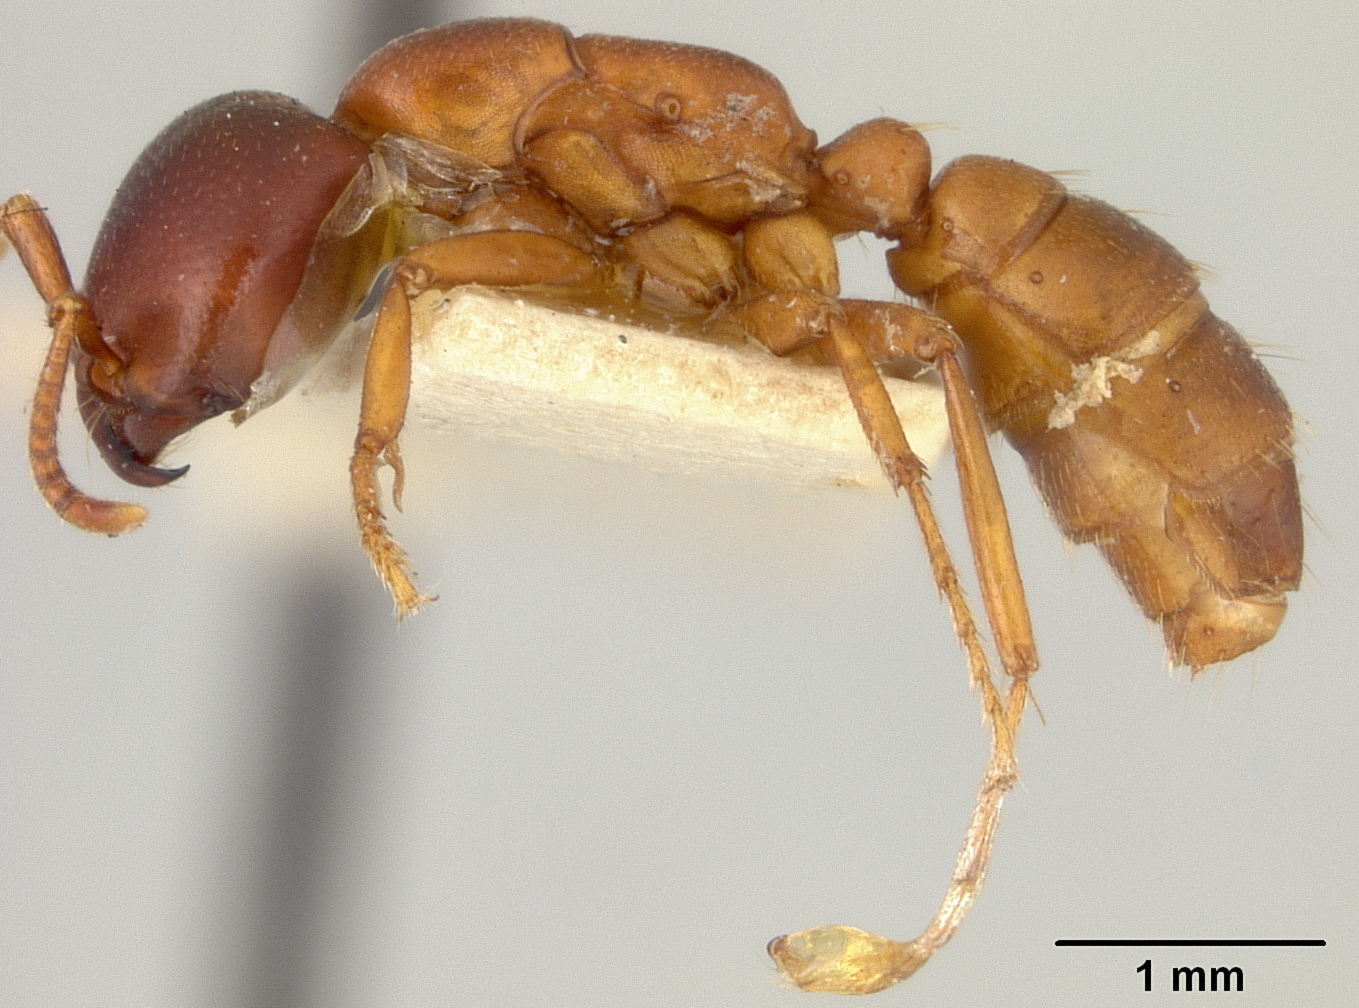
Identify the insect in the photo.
Dorylus kohli
